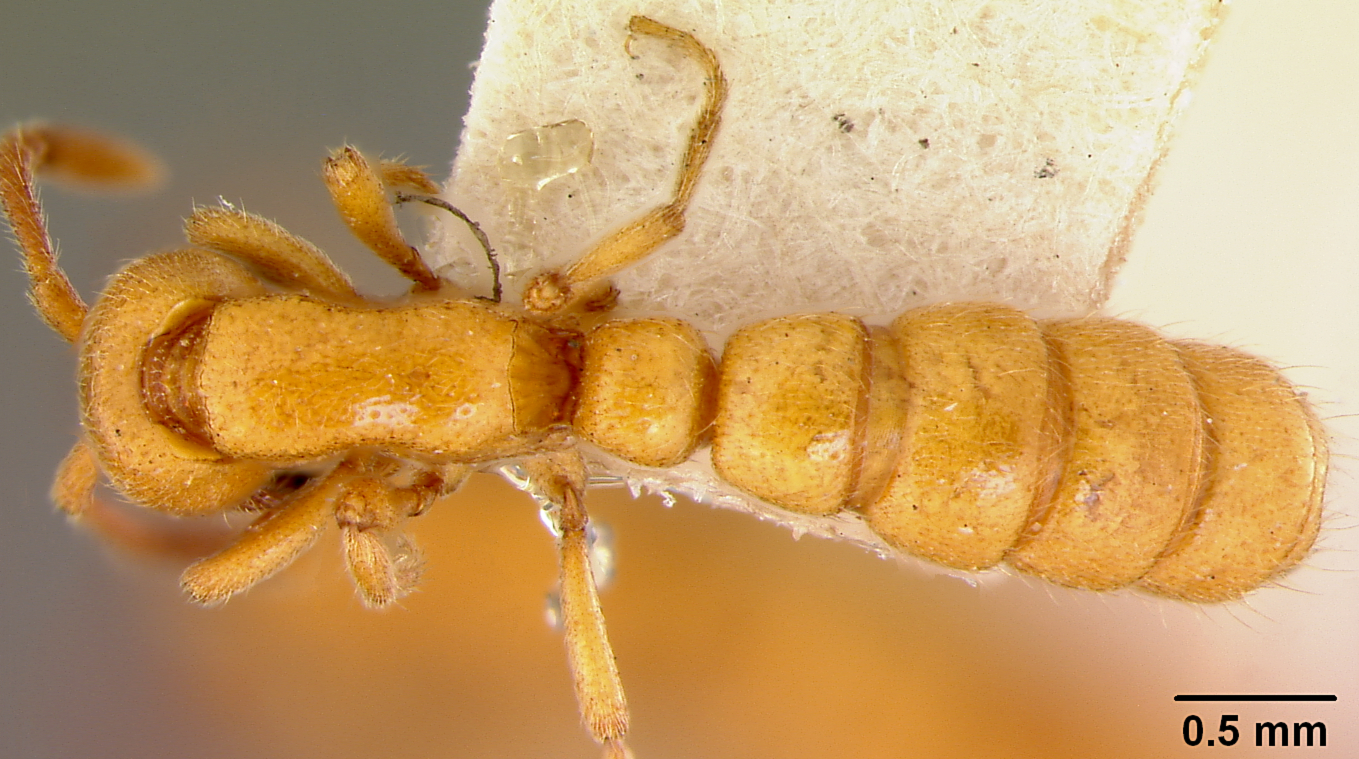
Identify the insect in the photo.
Eusphinctus manni
